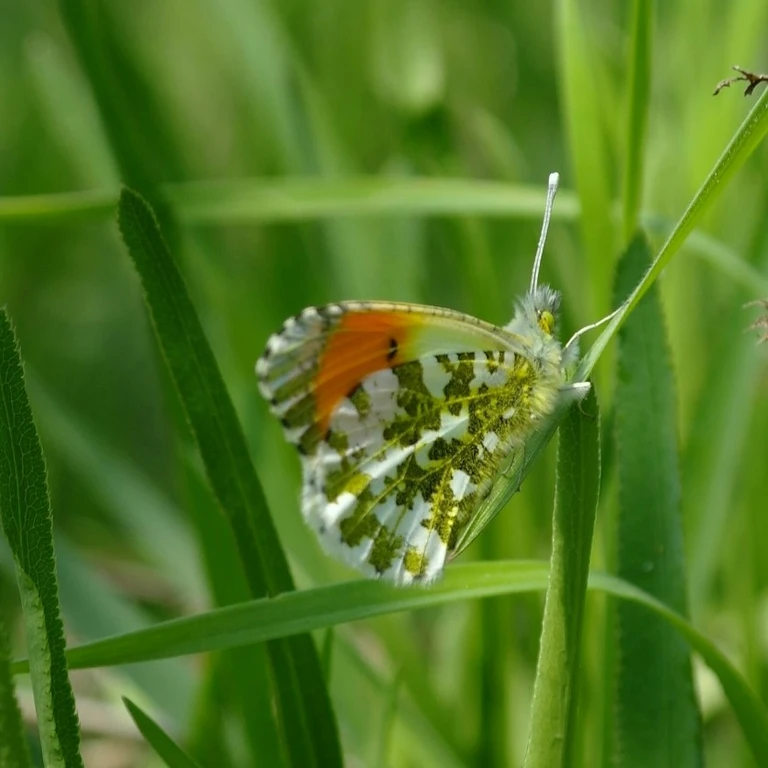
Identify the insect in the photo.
Anthocharis cardamines
